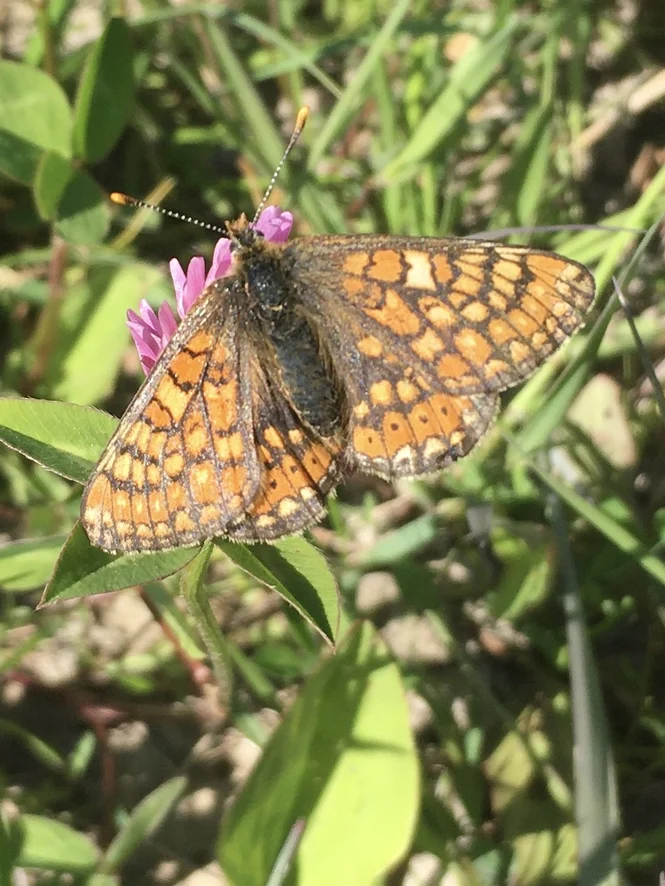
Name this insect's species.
Euphydryas aurinia
